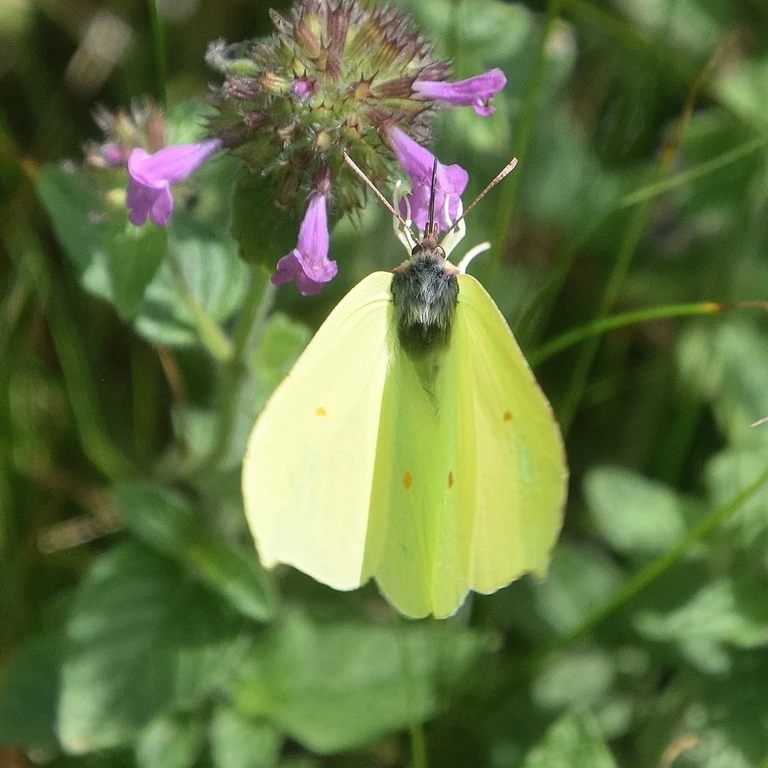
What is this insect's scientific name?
Gonepteryx rhamni
